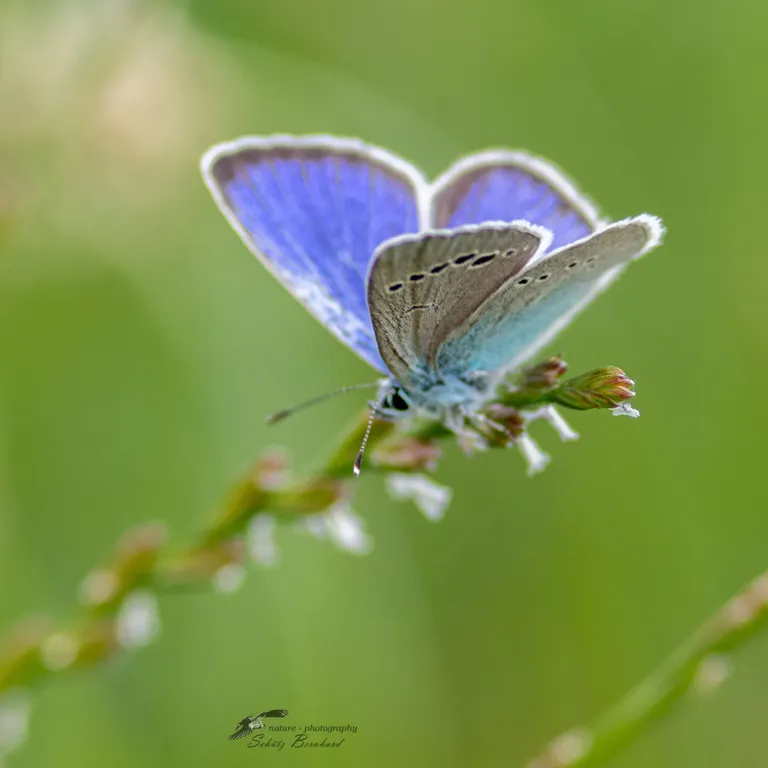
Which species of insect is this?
Glaucopsyche alexis
